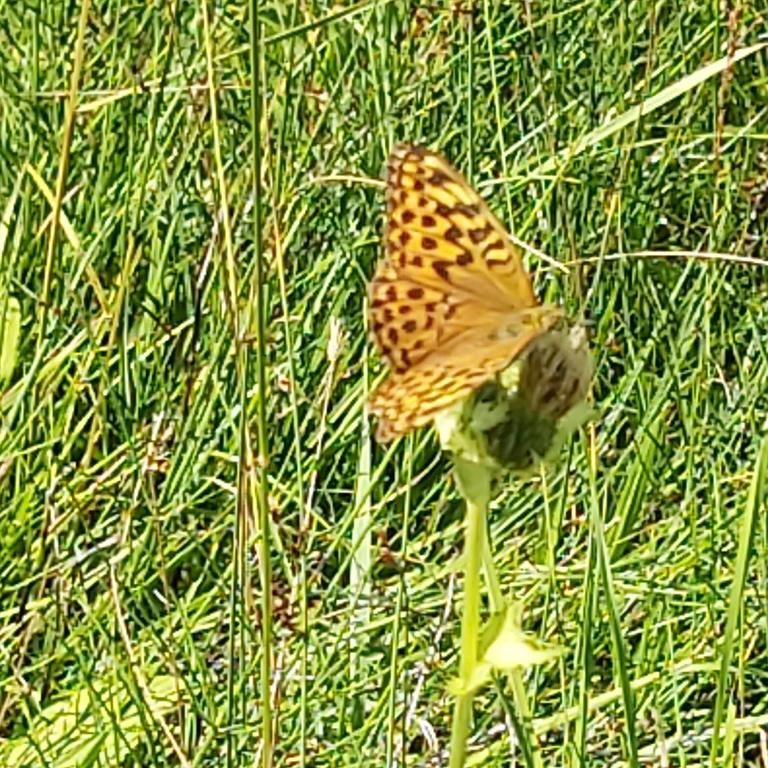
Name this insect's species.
Argynnis paphia
